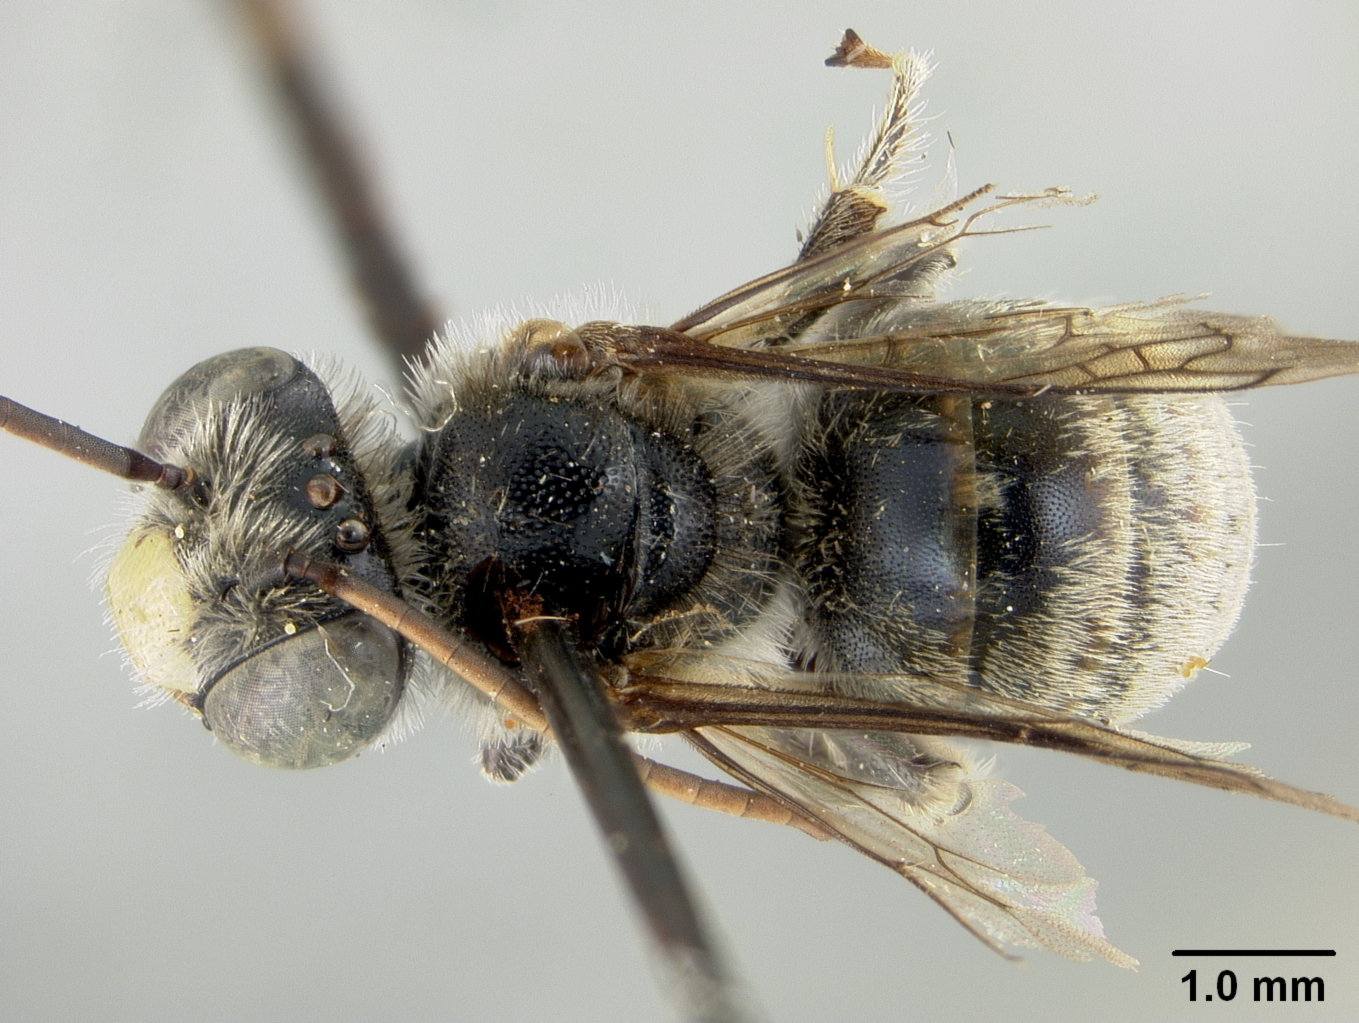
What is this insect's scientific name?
Melissodes albicaudus
